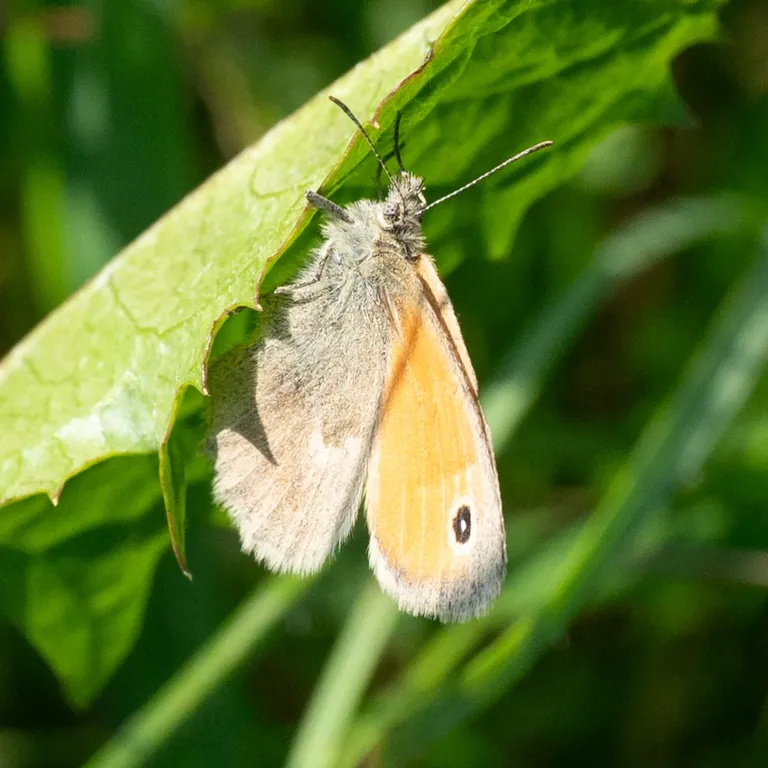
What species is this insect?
Coenonympha pamphilus
